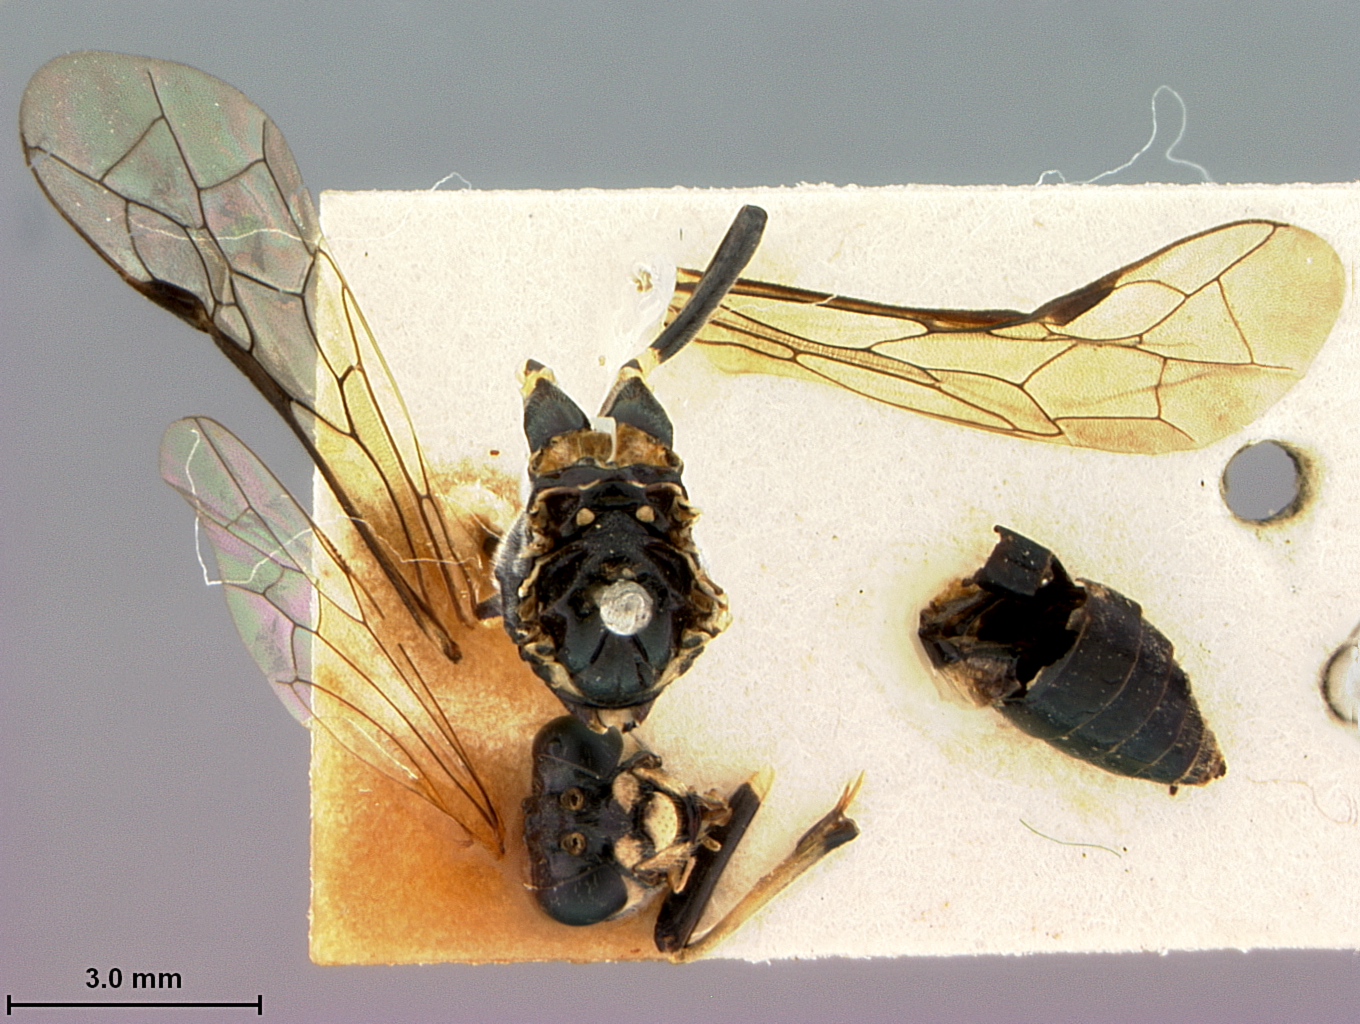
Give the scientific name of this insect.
Macrophya lucida
